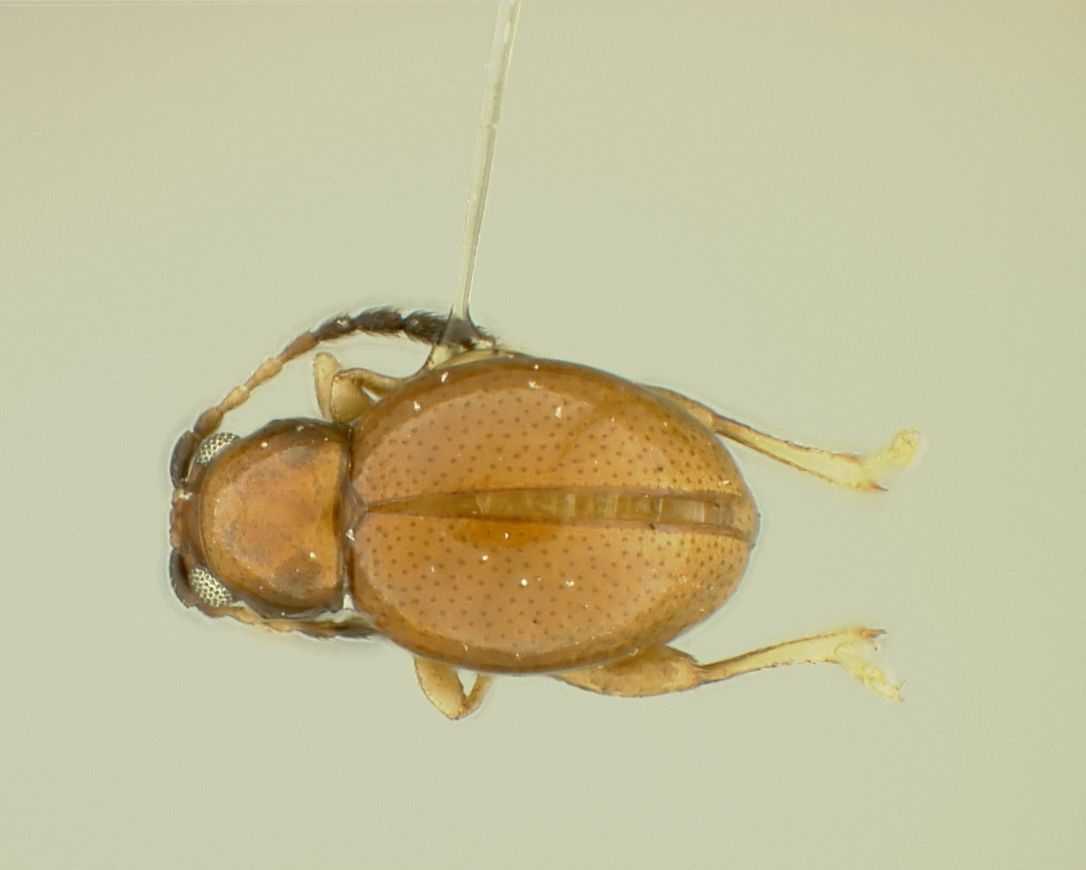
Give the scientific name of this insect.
Longitarsus cylindricus
